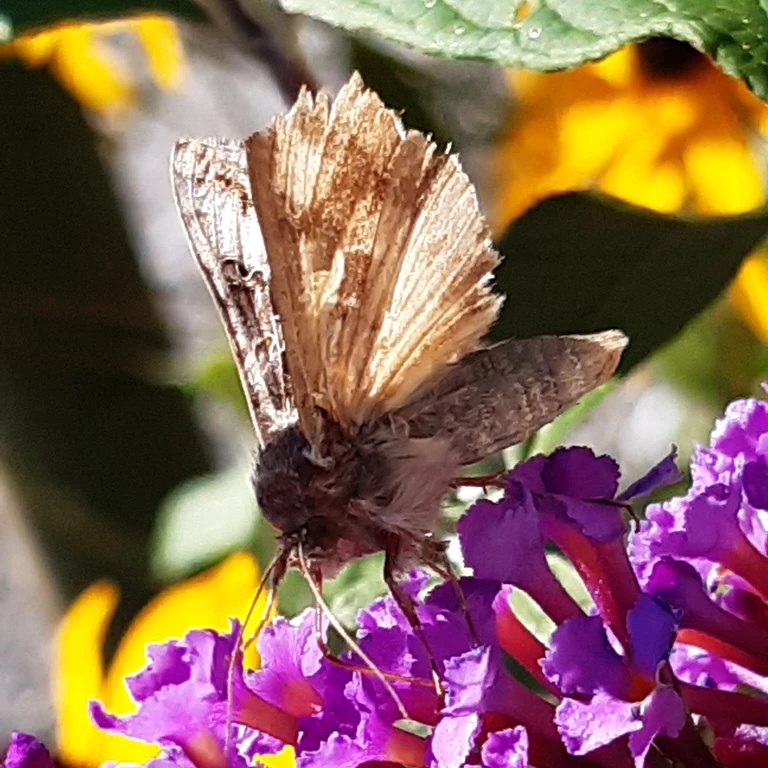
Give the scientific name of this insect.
Autographa gamma
